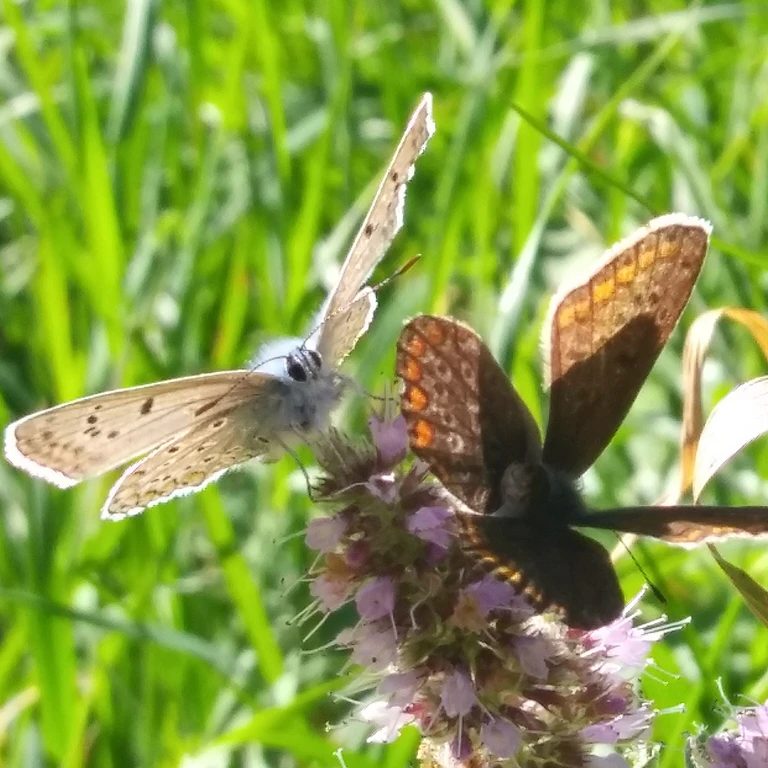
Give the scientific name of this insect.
Polyommatus icarus
